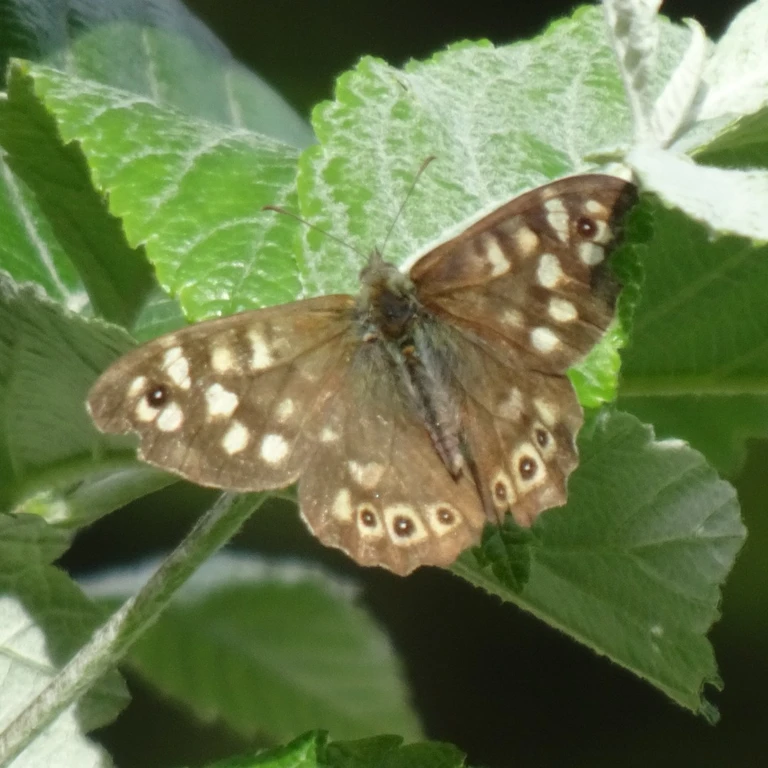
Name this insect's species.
Pararge aegeria
